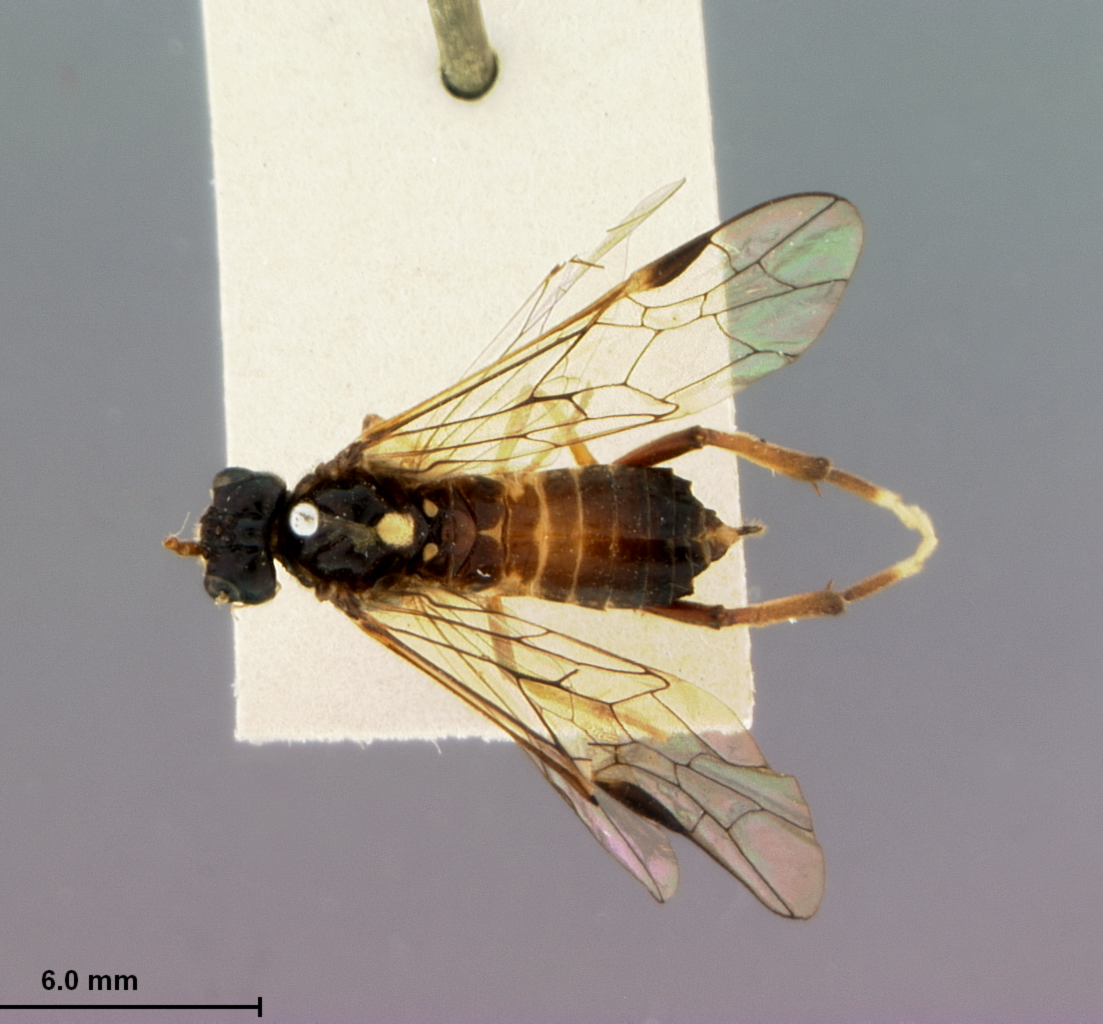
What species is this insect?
Taxonus fletcheri
